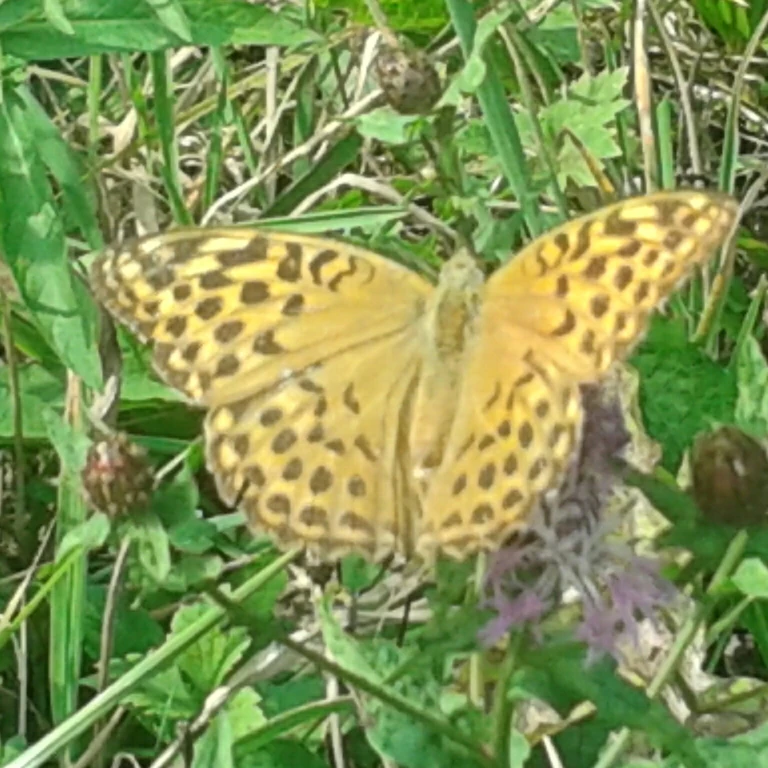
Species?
Argynnis paphia
